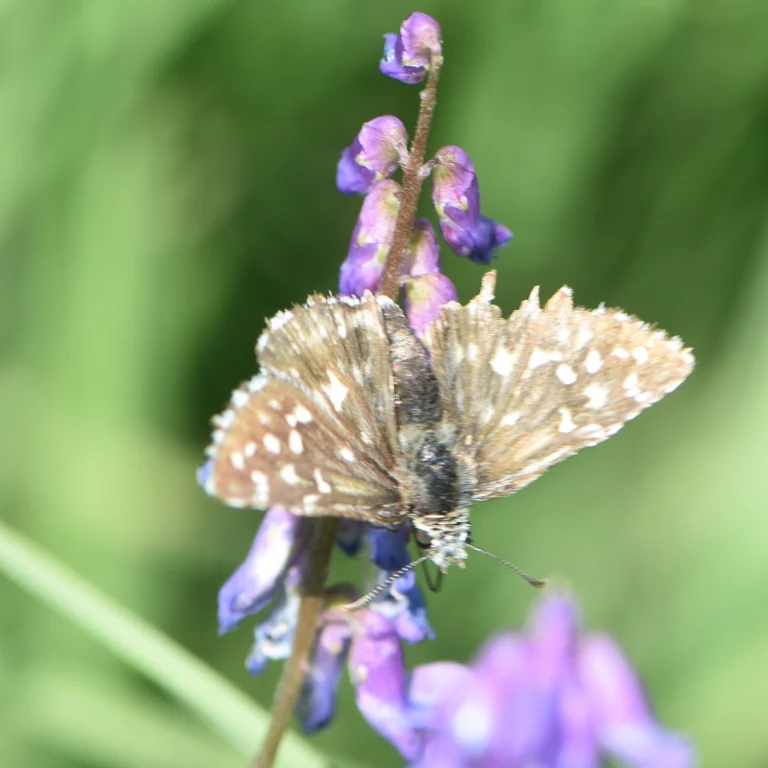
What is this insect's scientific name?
Pyrgus malvae
